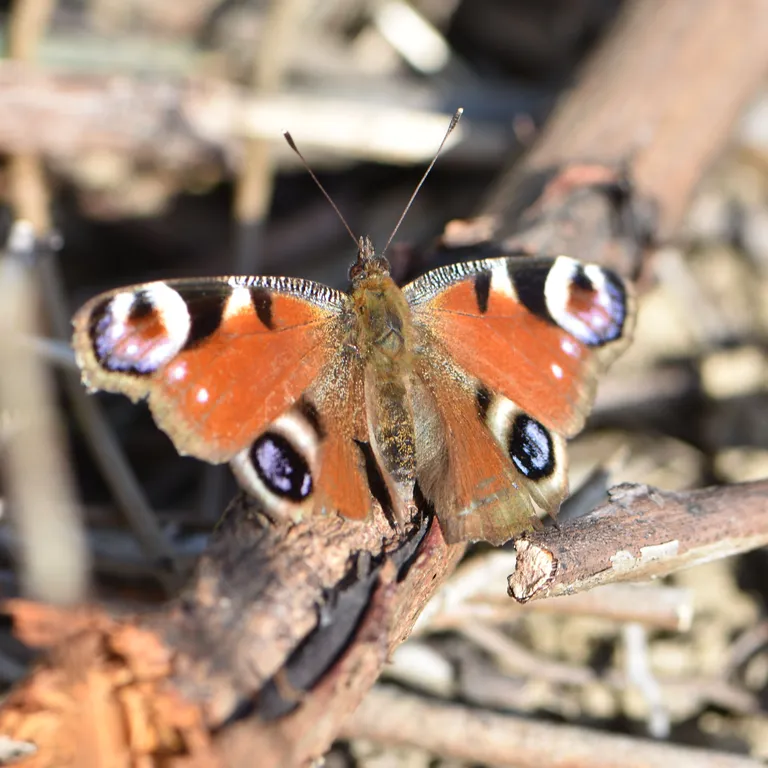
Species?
Aglais io
